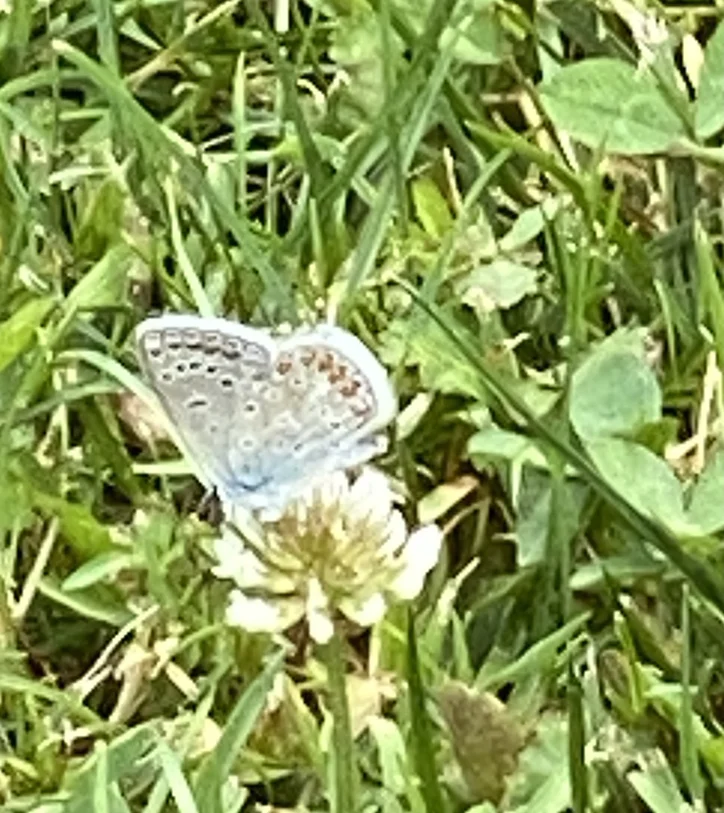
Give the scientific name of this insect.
Polyommatus icarus
